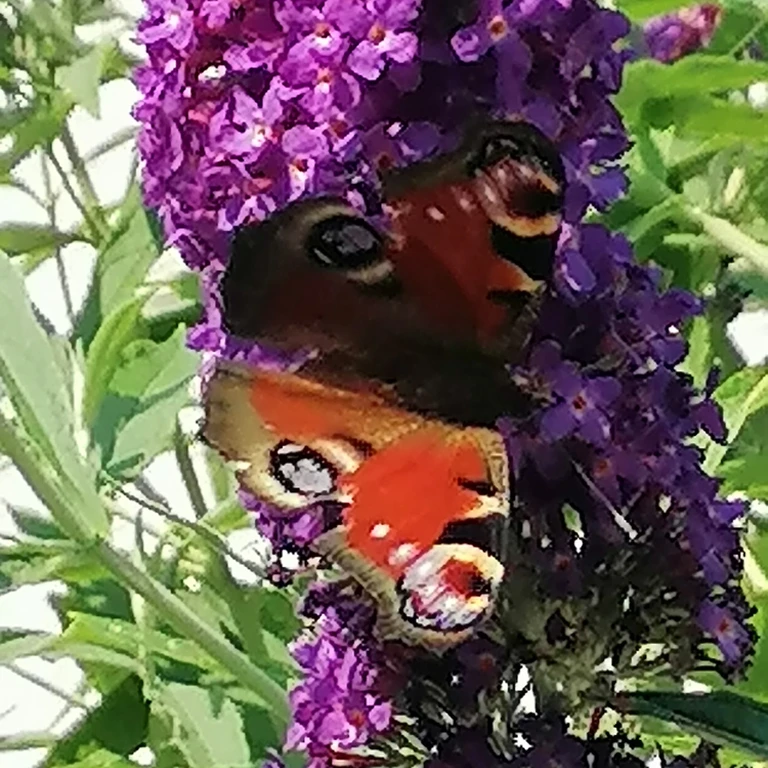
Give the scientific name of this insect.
Aglais io
